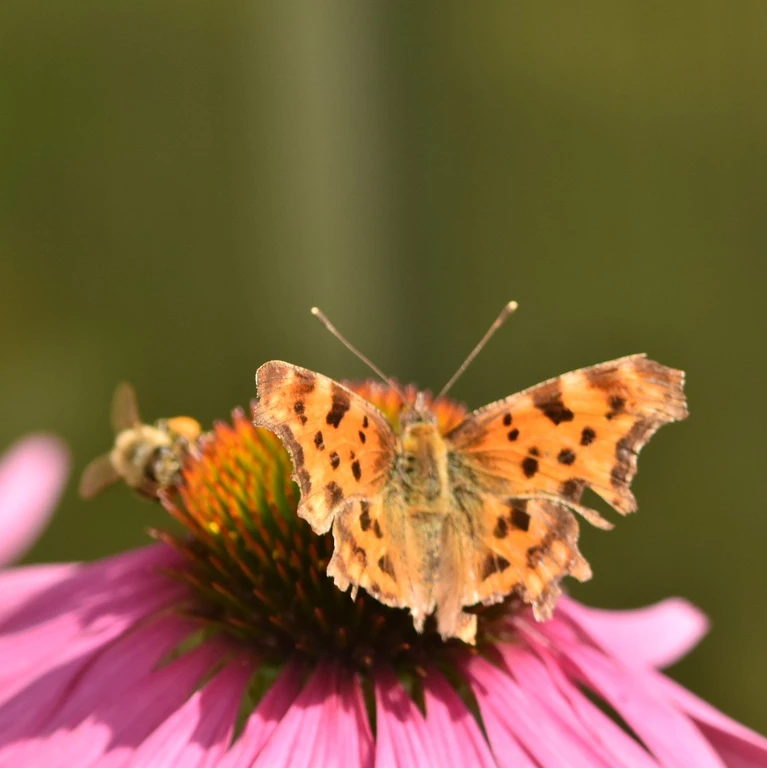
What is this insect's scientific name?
Polygonia c-album
